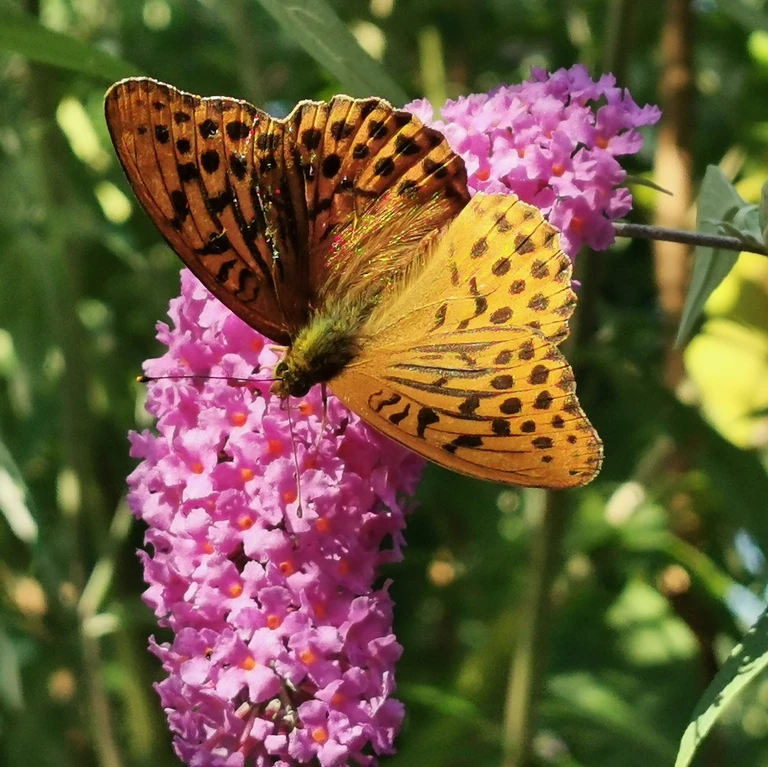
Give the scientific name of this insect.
Argynnis paphia
